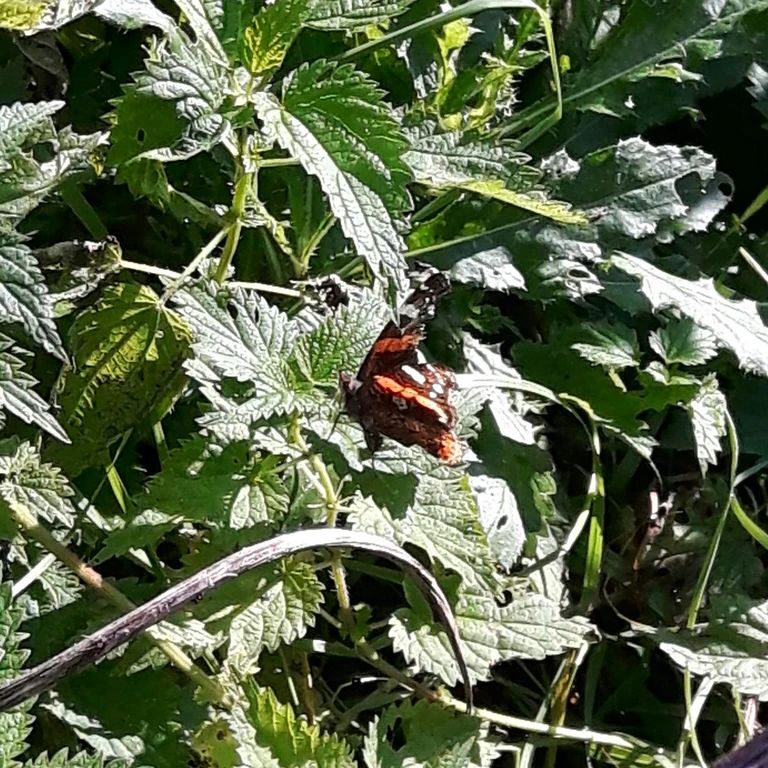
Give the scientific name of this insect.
Vanessa atalanta
